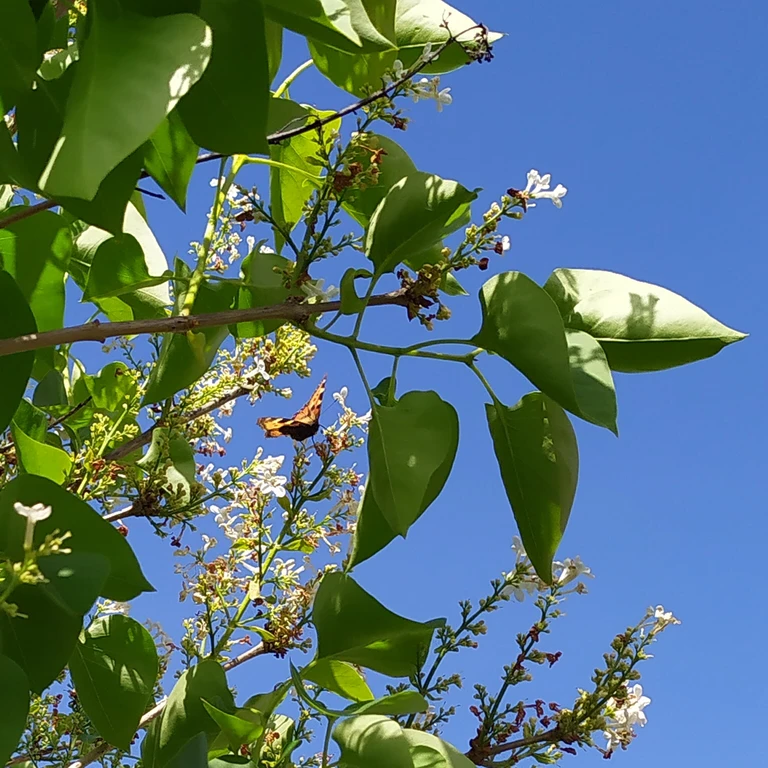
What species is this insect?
Aglais urticae
